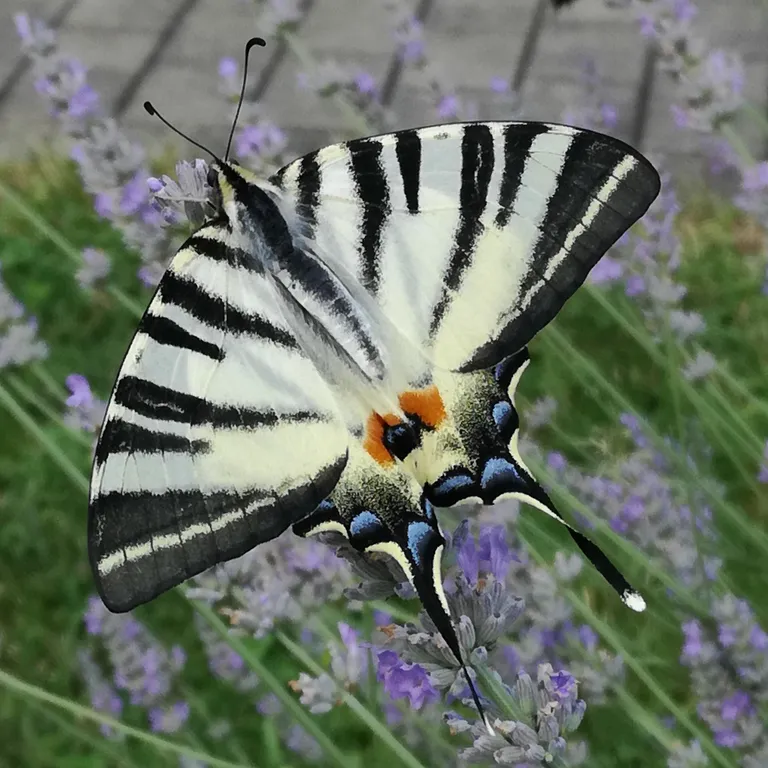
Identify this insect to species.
Iphiclides podalirius
